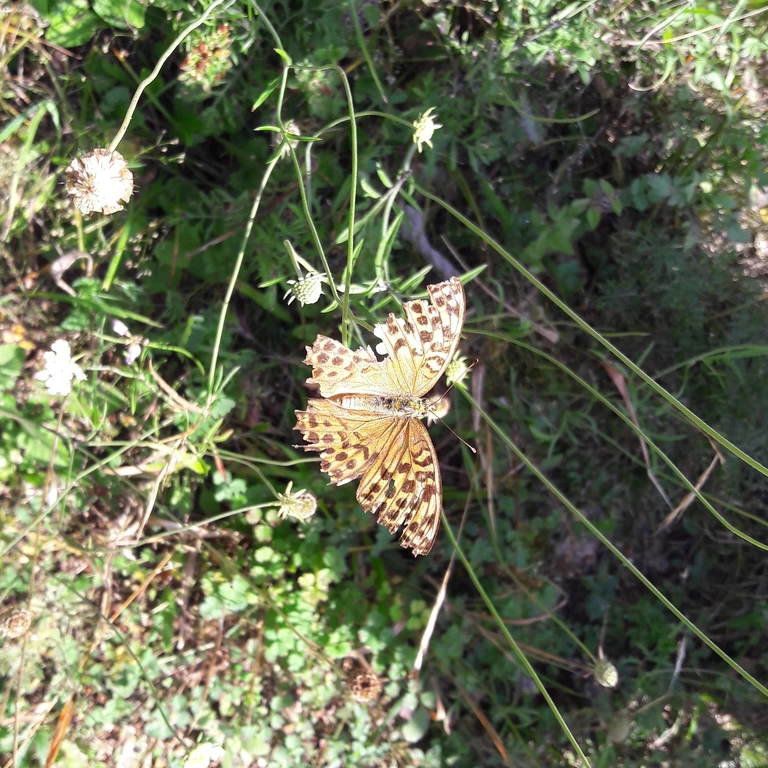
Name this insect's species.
Argynnis paphia
